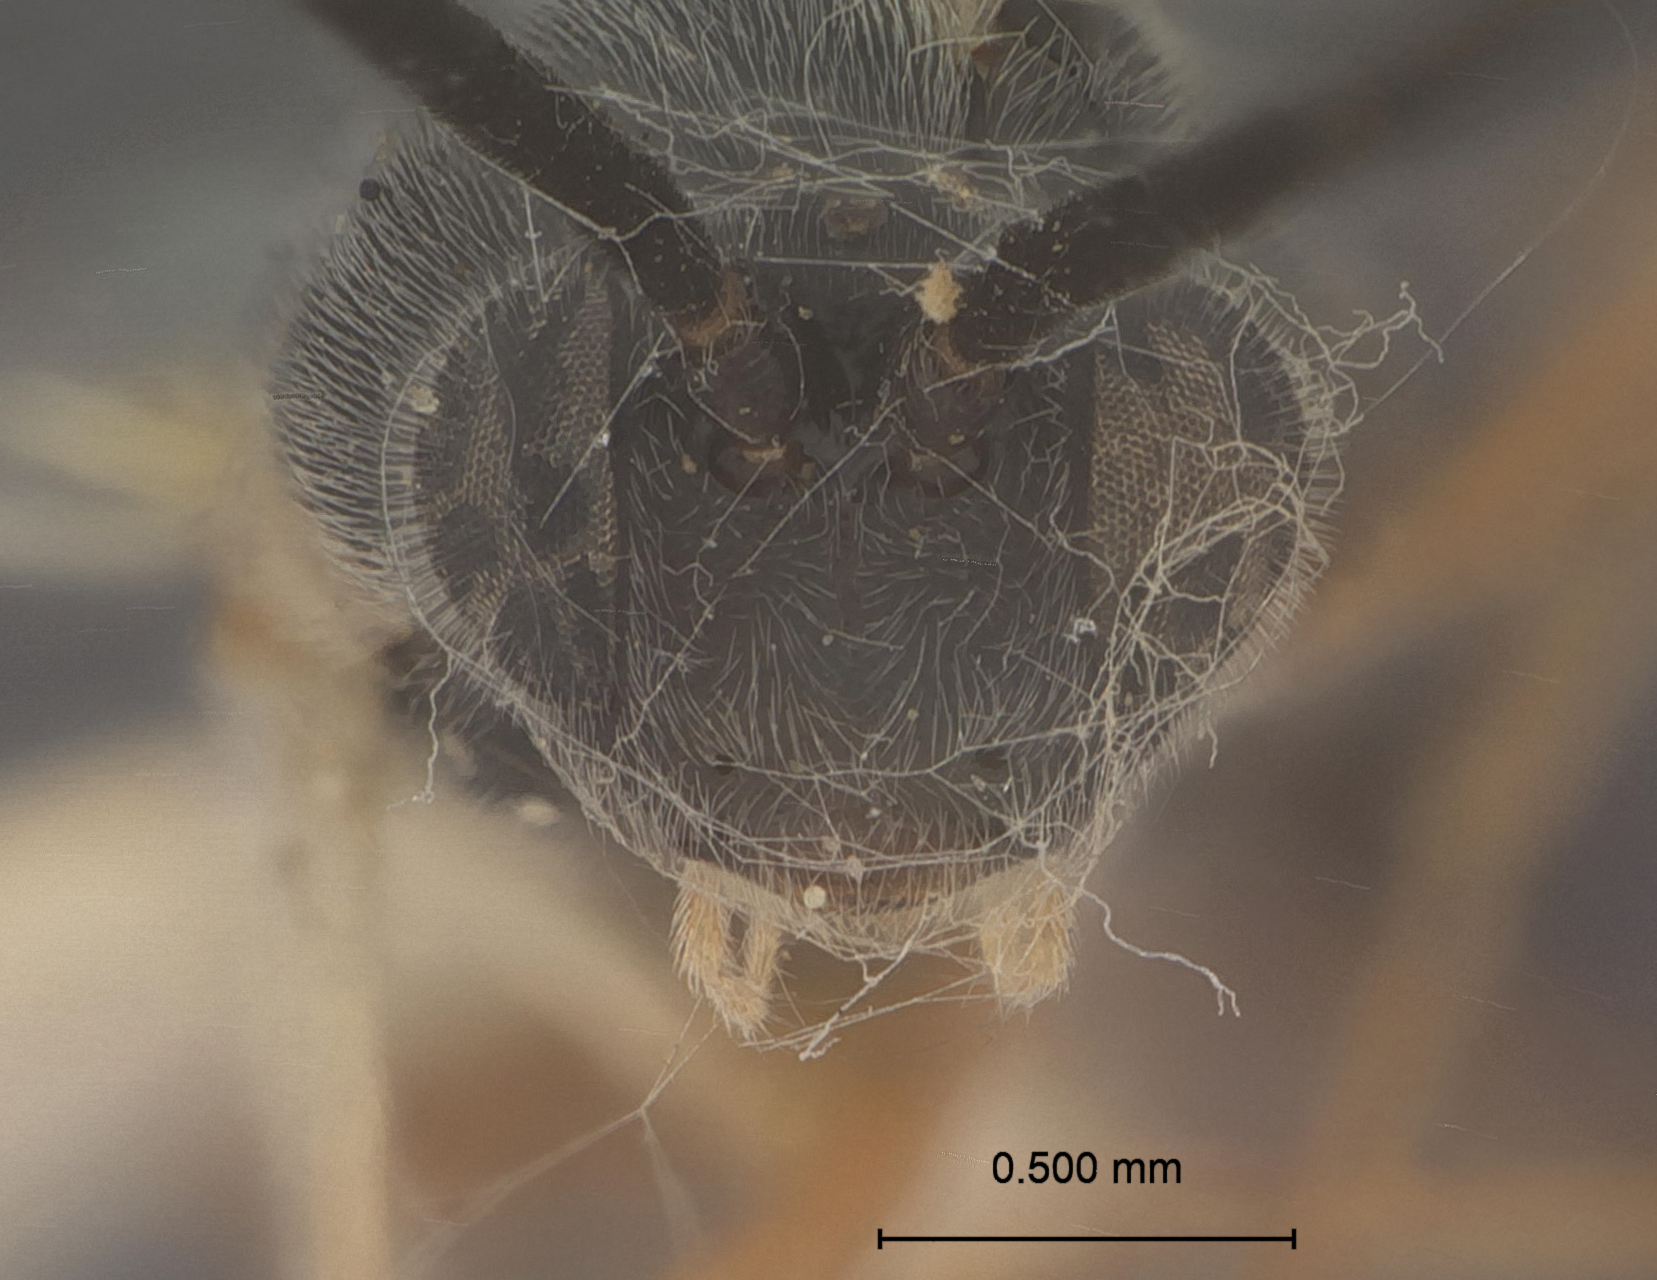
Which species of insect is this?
Apanteles megastidis
